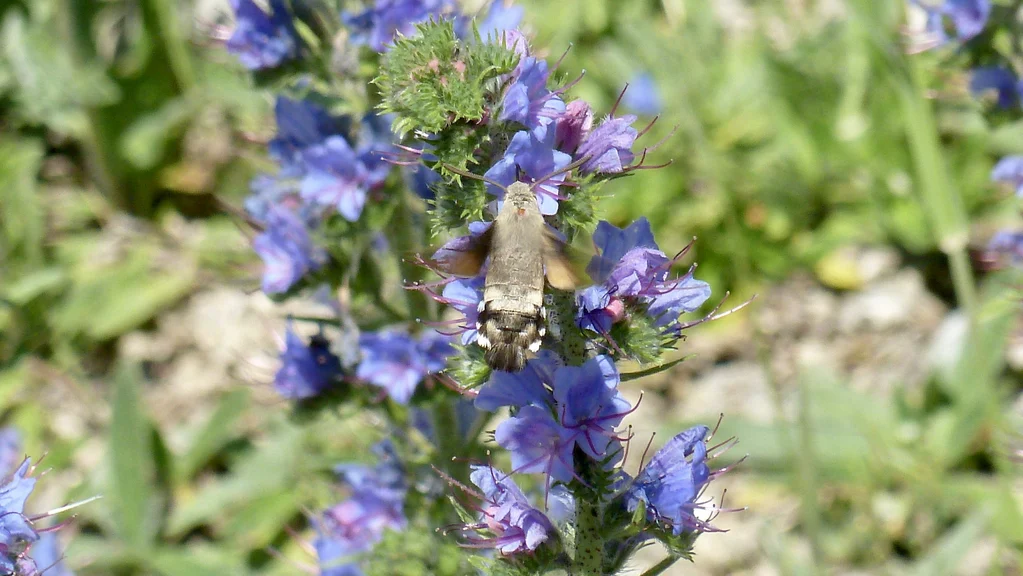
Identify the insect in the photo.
Macroglossum stellatarum
